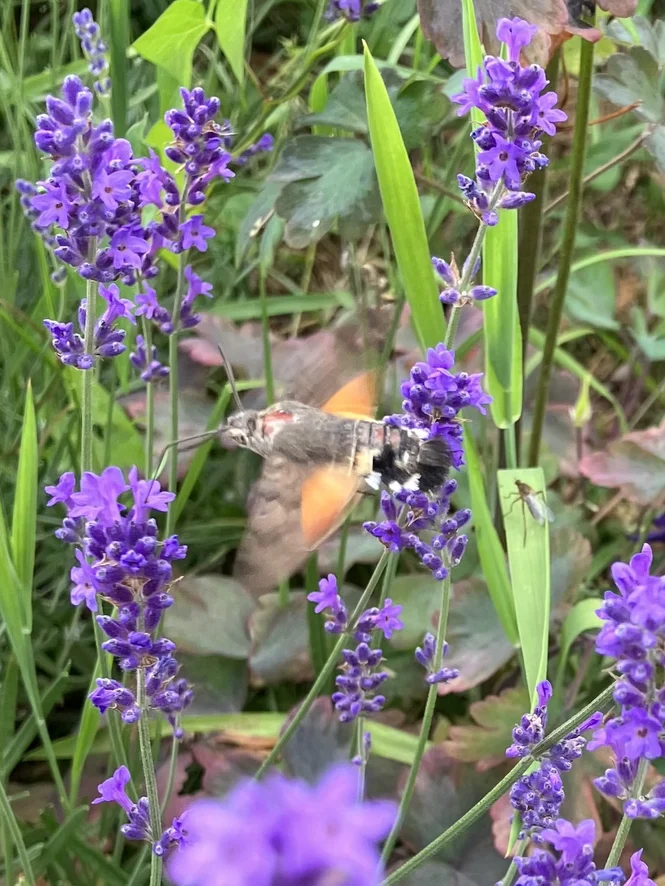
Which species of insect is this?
Macroglossum stellatarum
